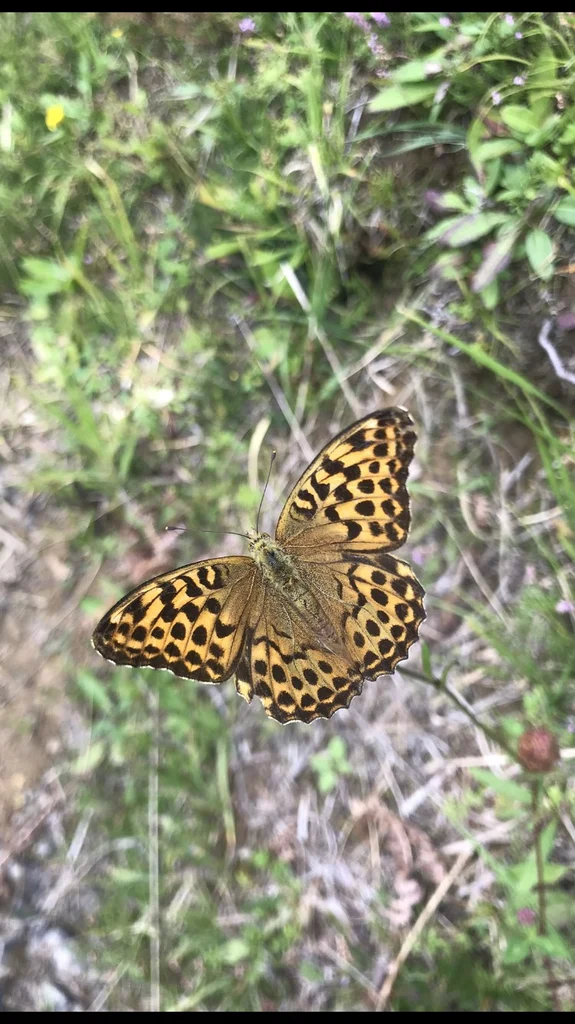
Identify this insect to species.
Argynnis paphia
